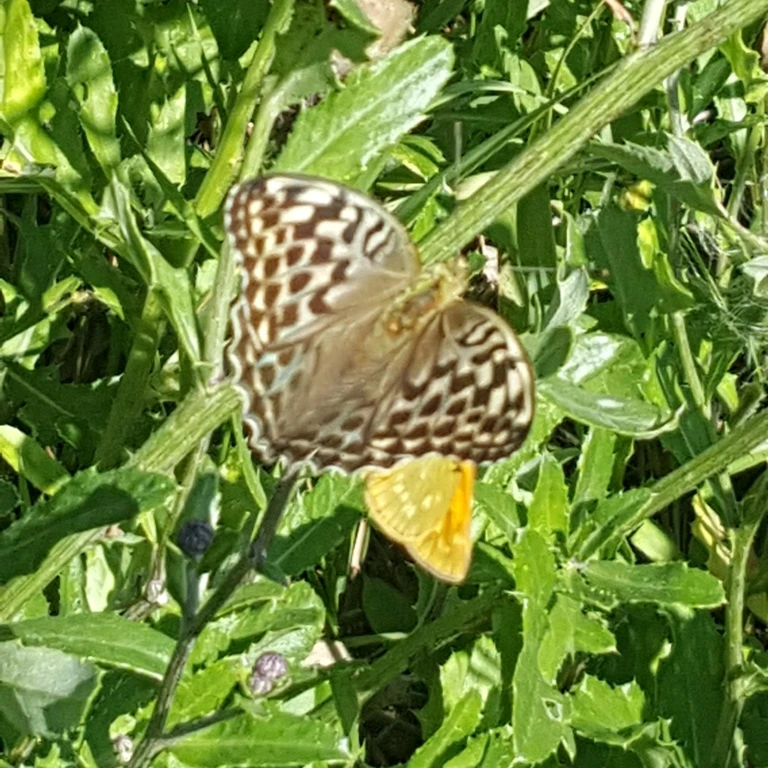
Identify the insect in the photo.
Argynnis paphia
